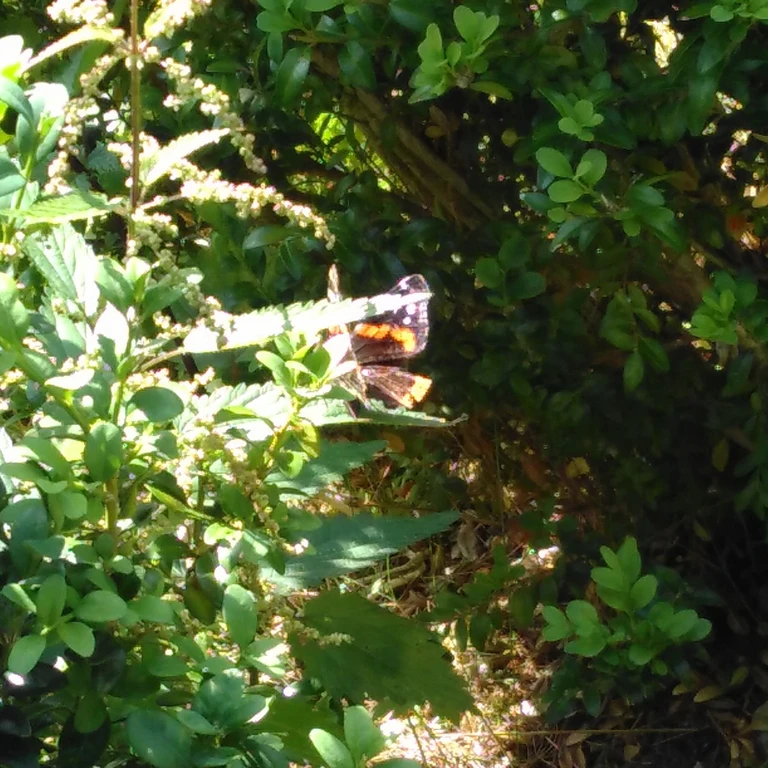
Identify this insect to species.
Vanessa atalanta
